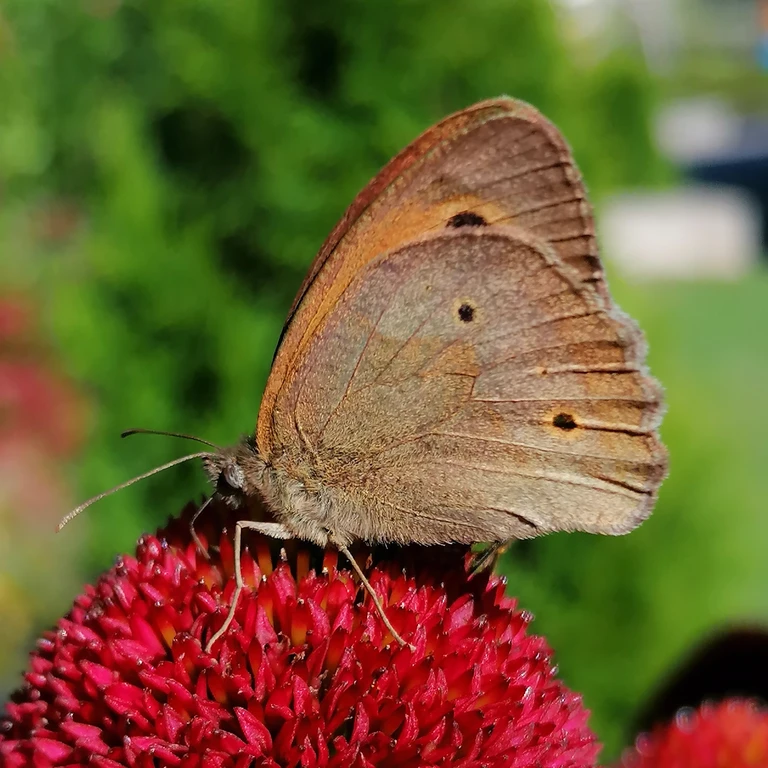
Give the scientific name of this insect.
Maniola jurtina
